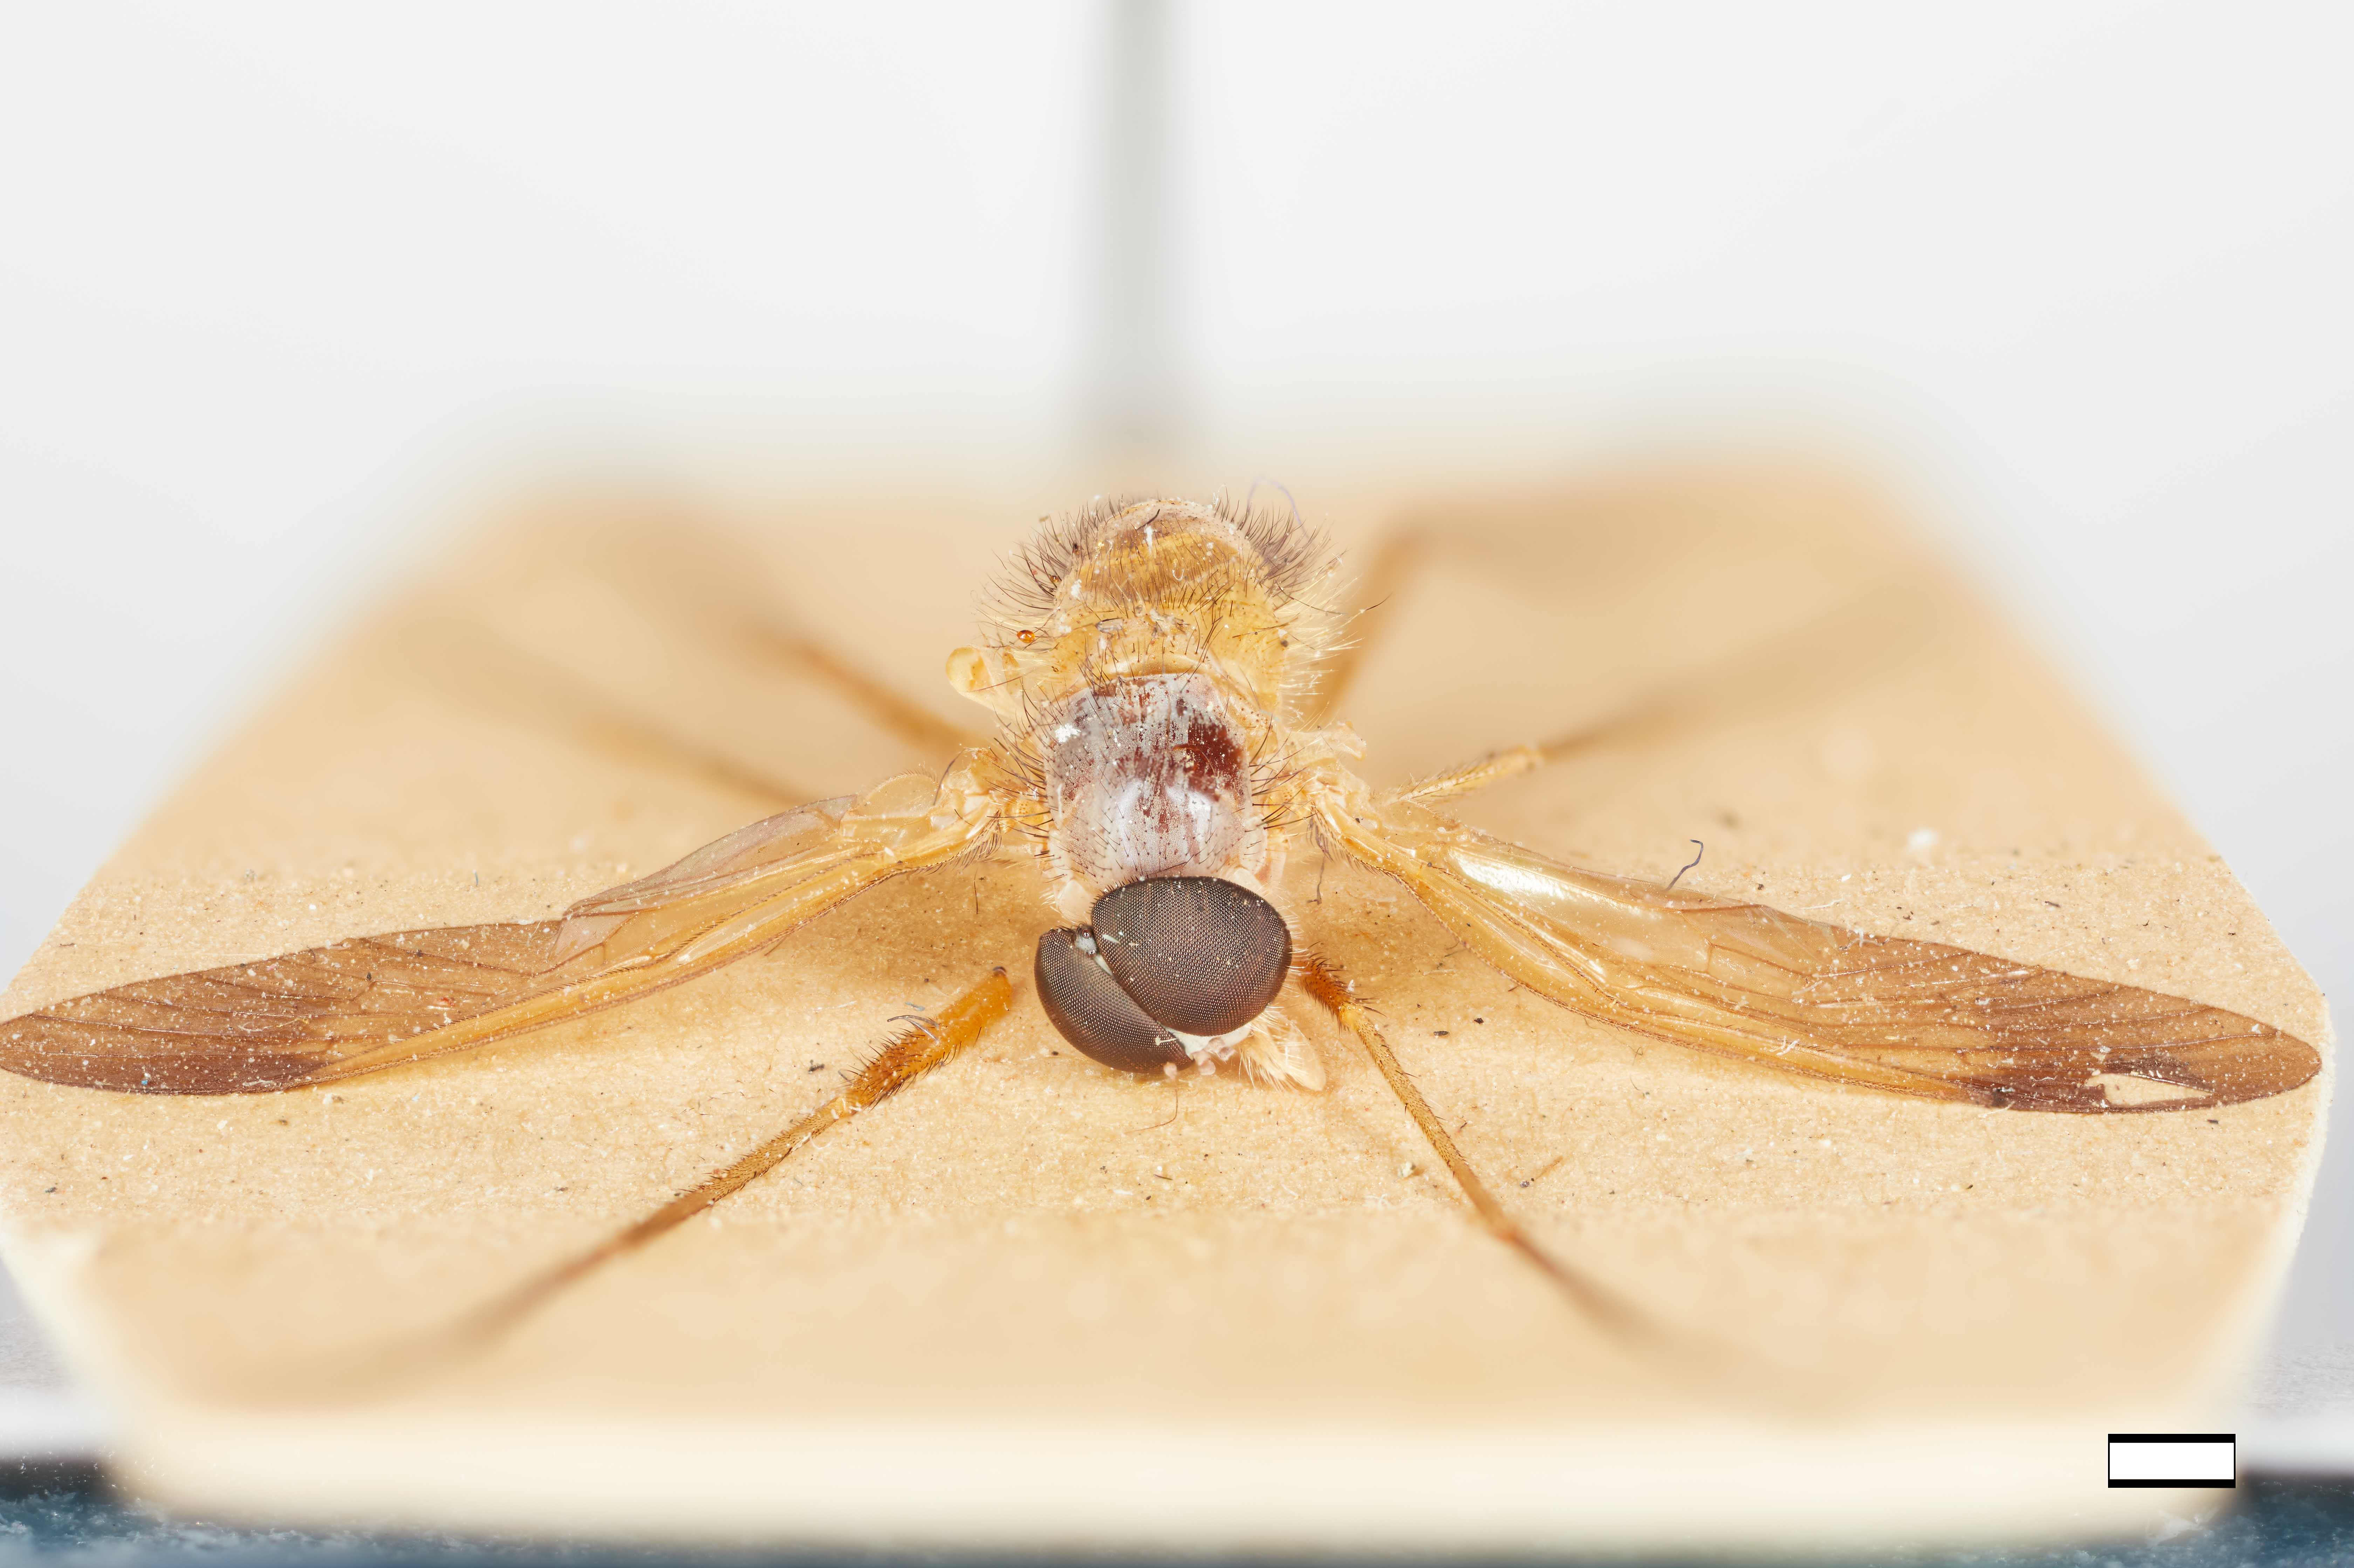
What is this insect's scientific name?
Leptis flavimedia
